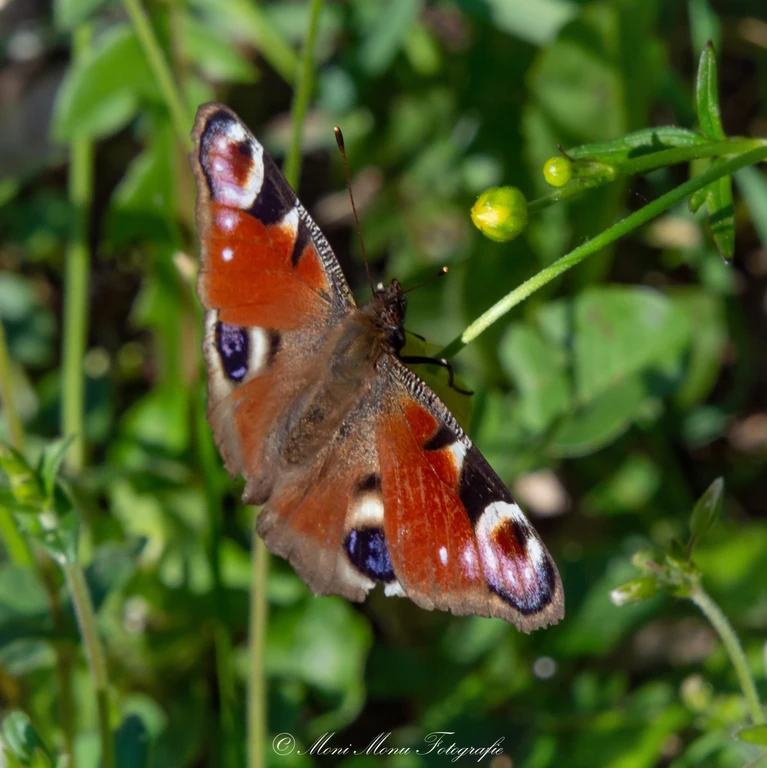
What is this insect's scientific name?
Aglais io
